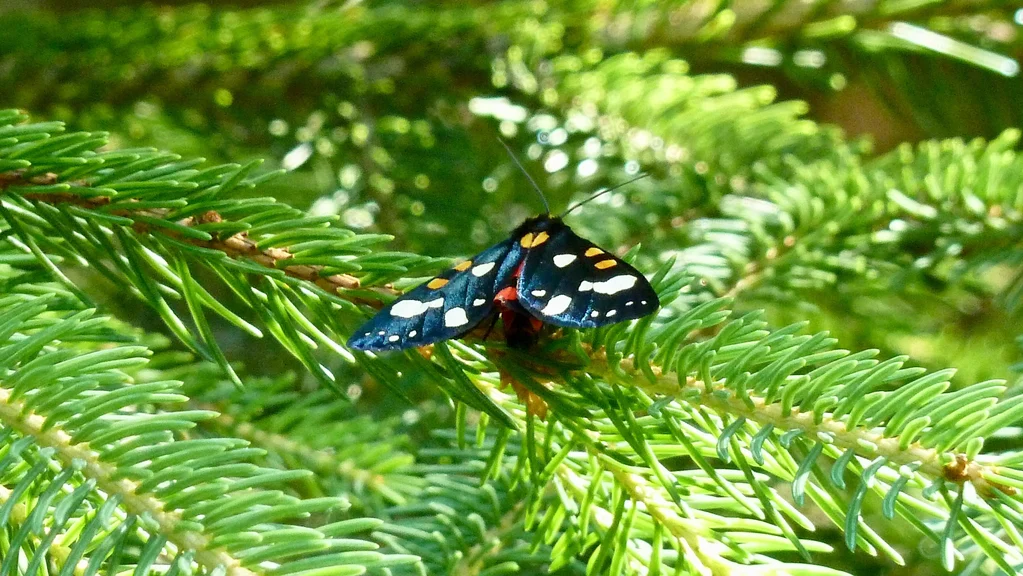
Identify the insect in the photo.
Callimorpha dominula
